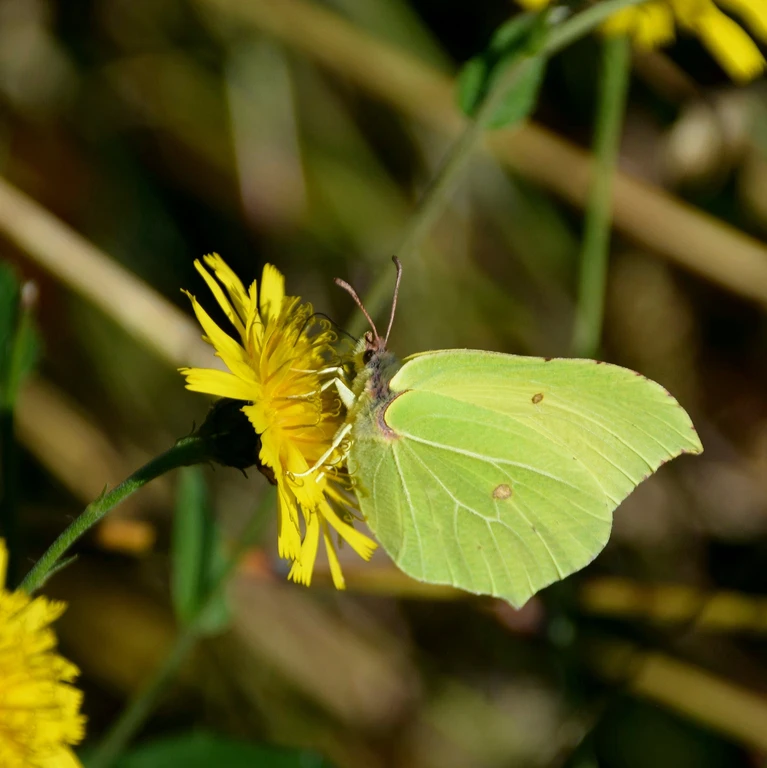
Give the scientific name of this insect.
Gonepteryx rhamni
